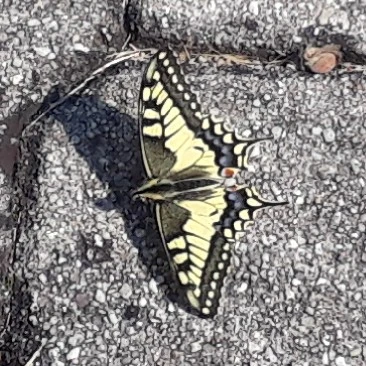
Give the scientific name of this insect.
Papilio machaon
